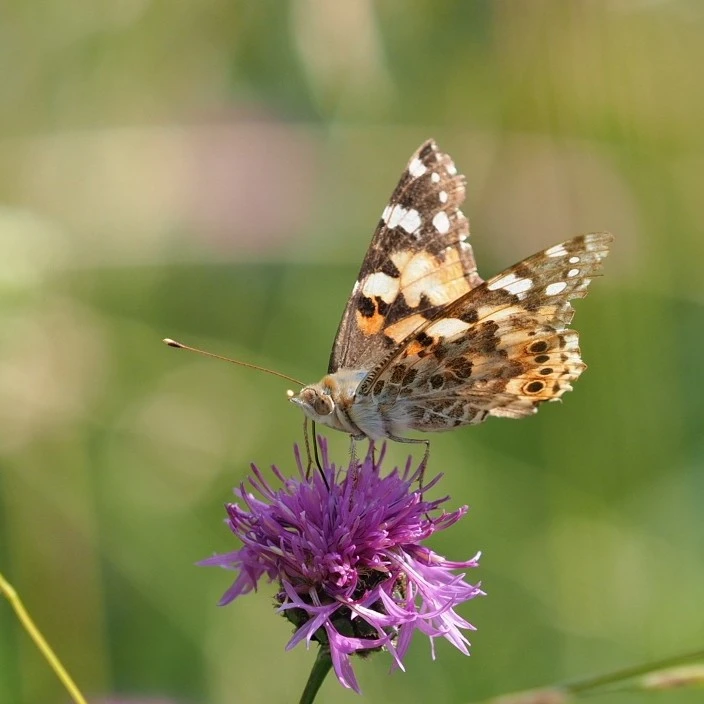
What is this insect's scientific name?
Vanessa cardui
